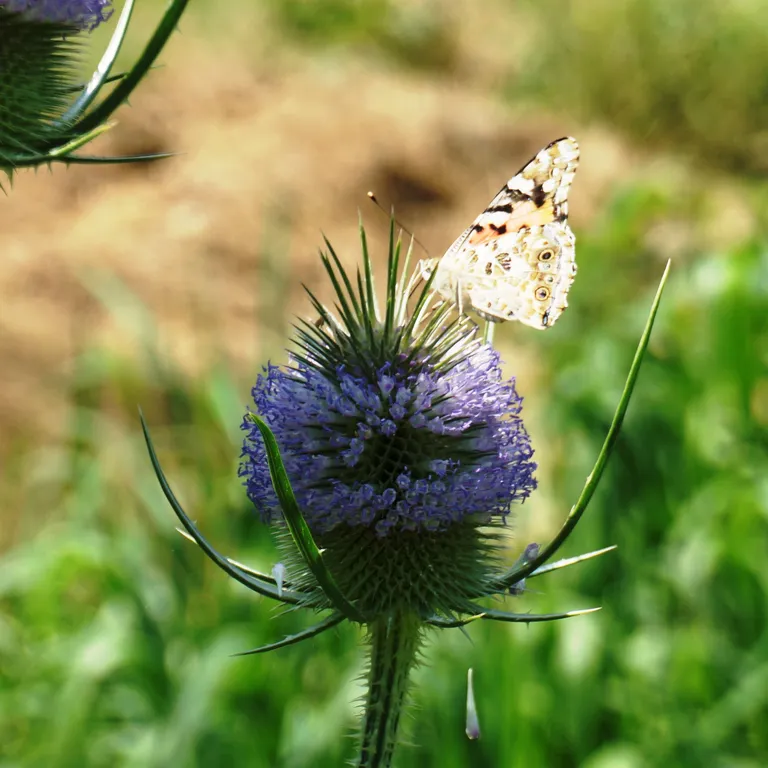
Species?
Vanessa cardui
